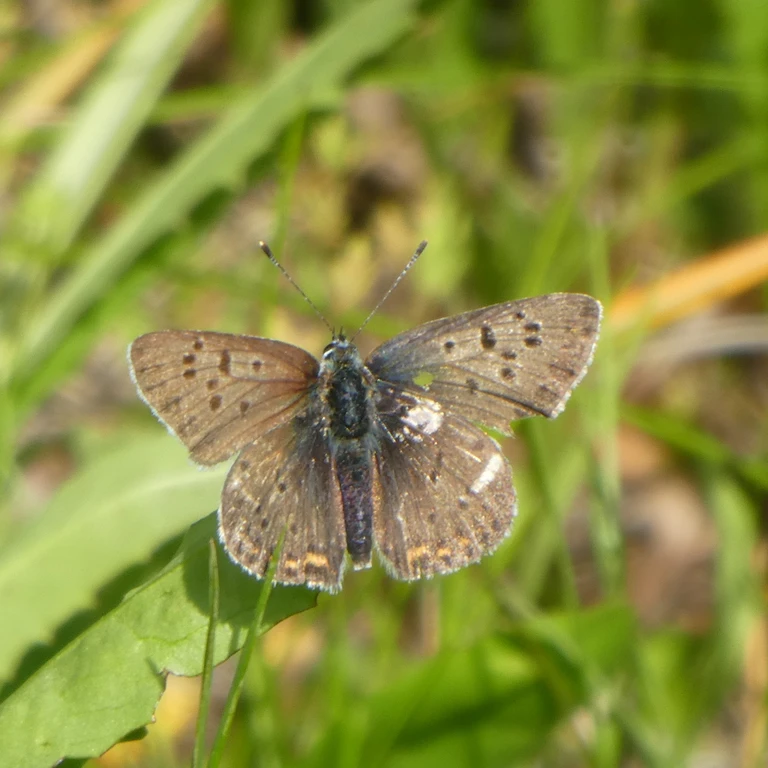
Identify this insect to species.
Lycaena tityrus (also Loweia tityrus)
